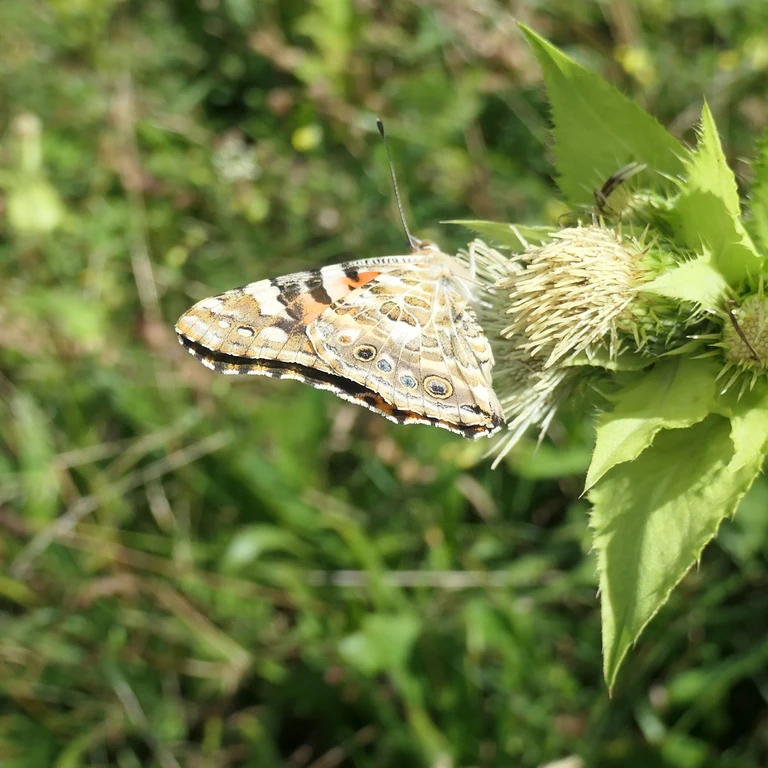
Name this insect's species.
Vanessa cardui
